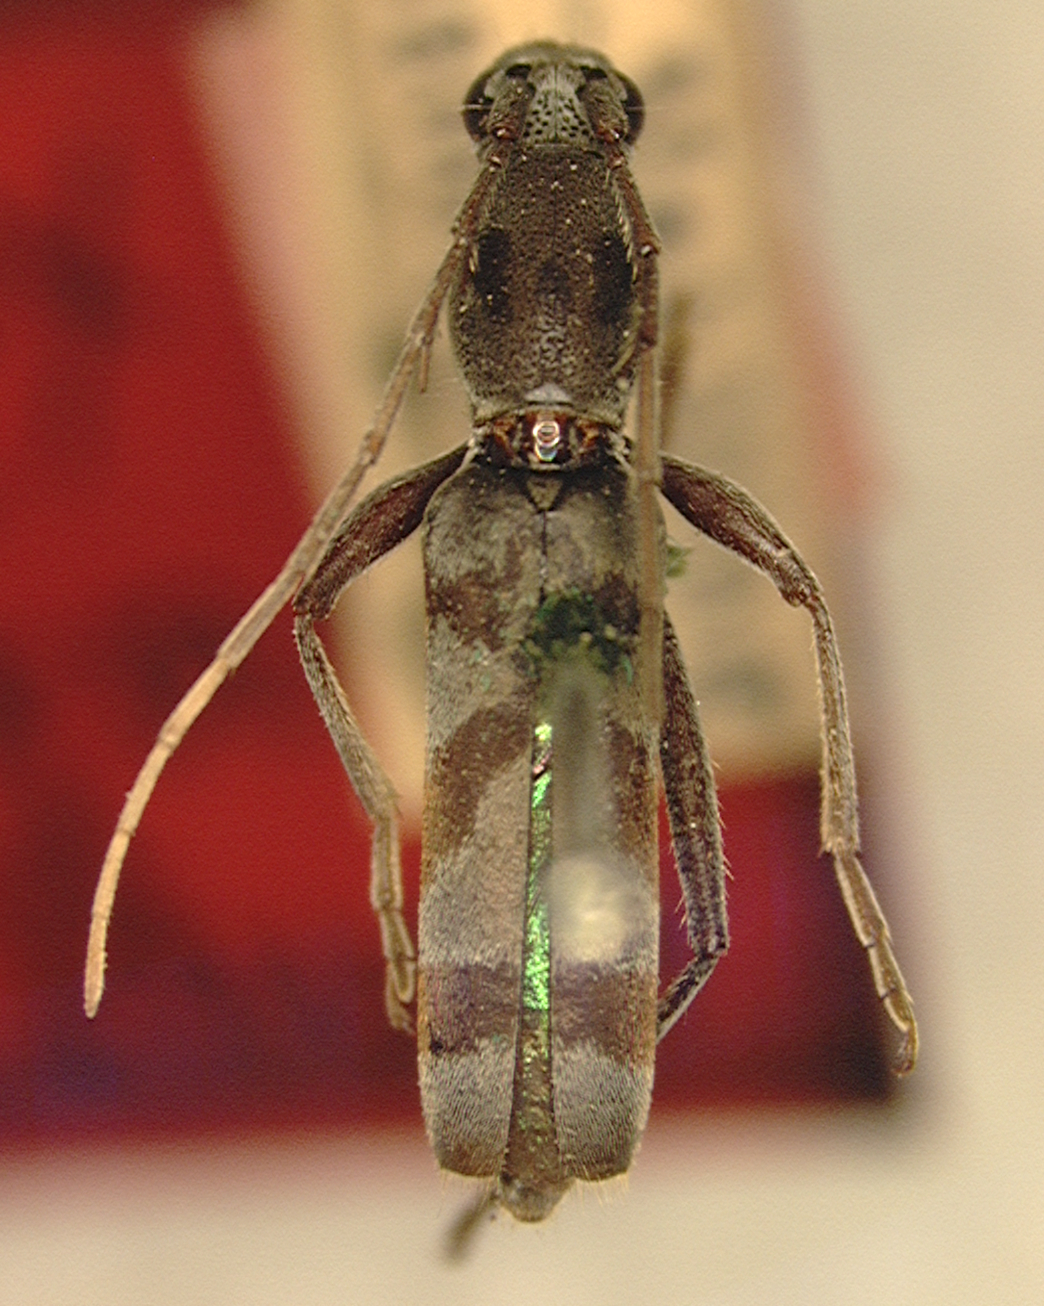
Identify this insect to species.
Demonax angulifascia
